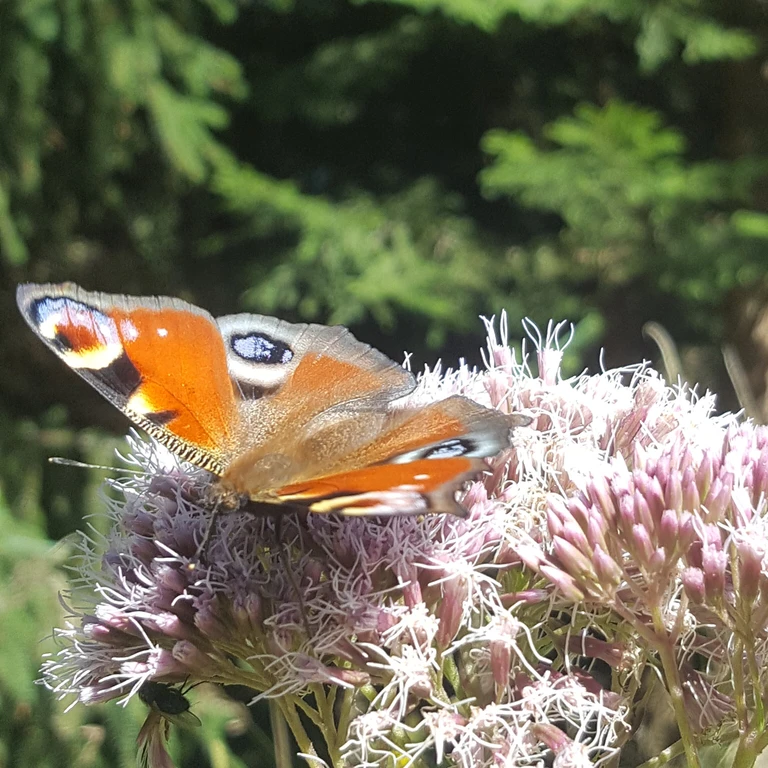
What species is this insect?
Aglais io
